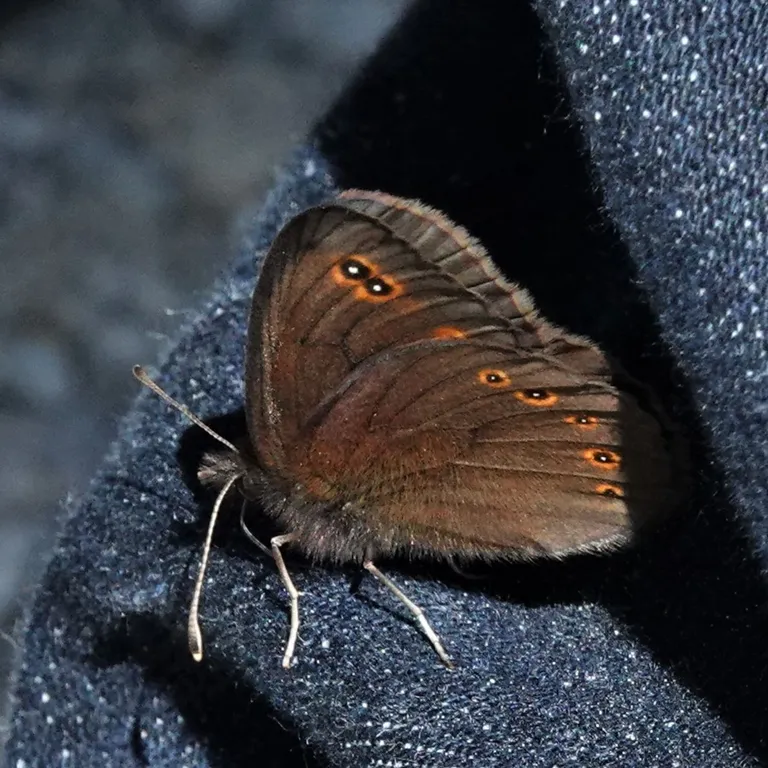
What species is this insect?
Erebia medusa
